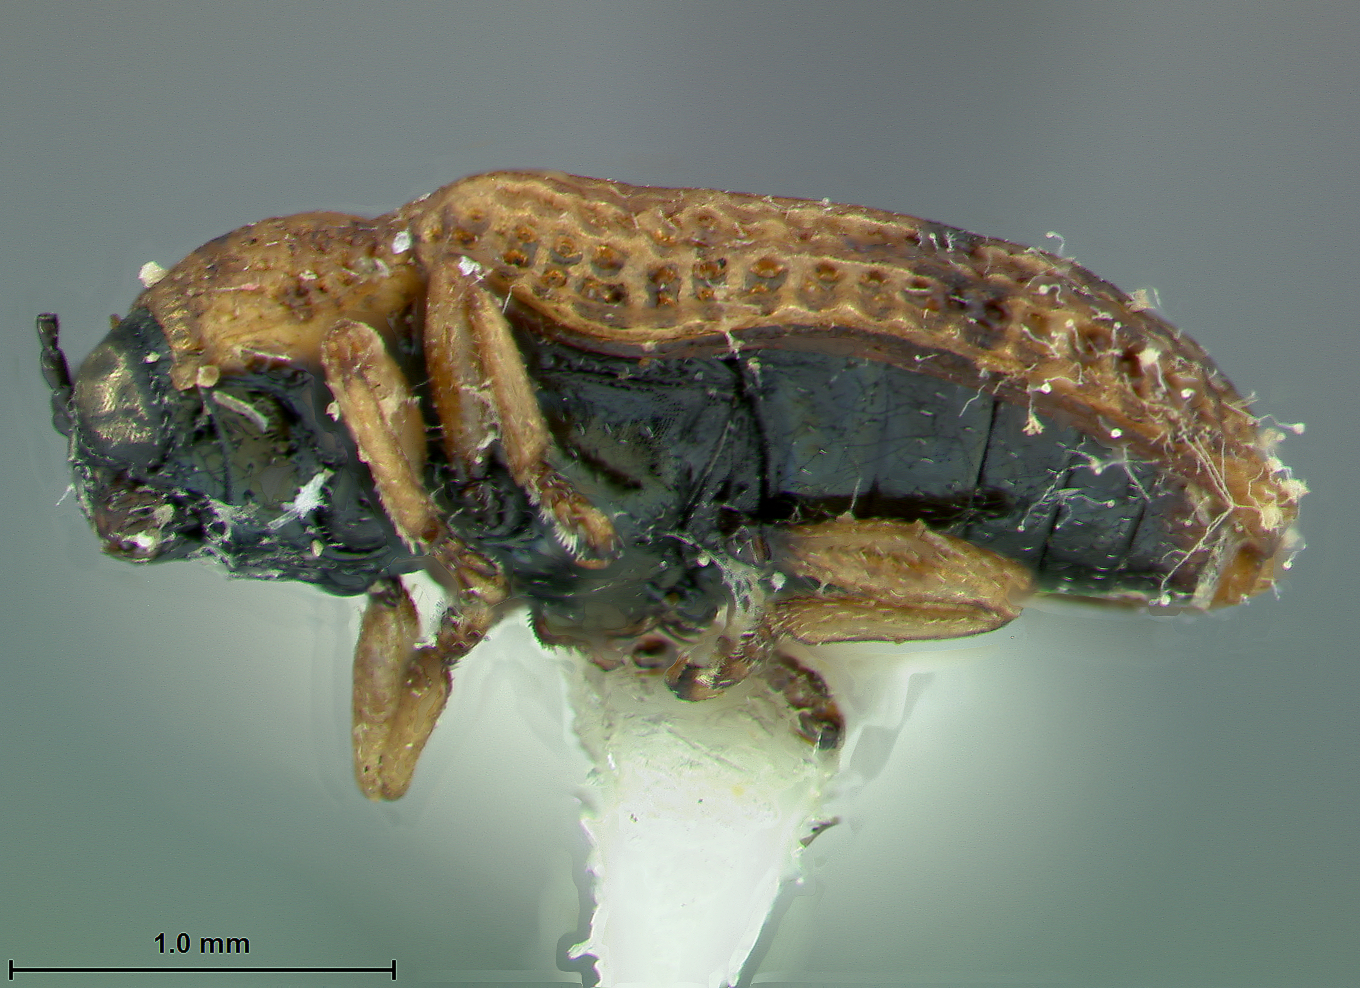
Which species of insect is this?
Fossispa lutena
